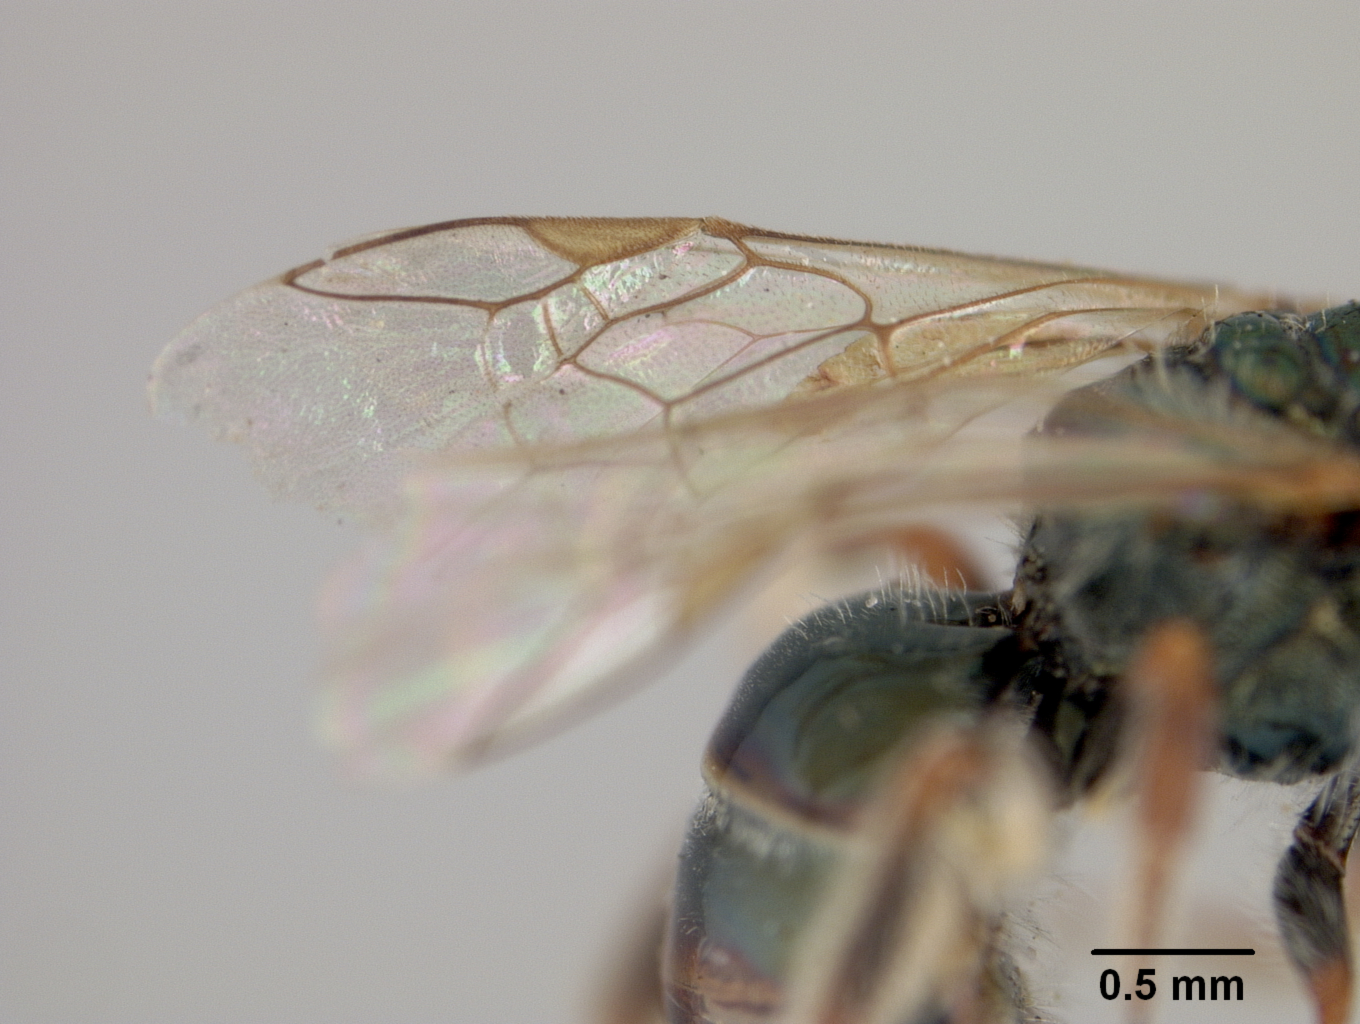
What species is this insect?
Halictus veronicae
